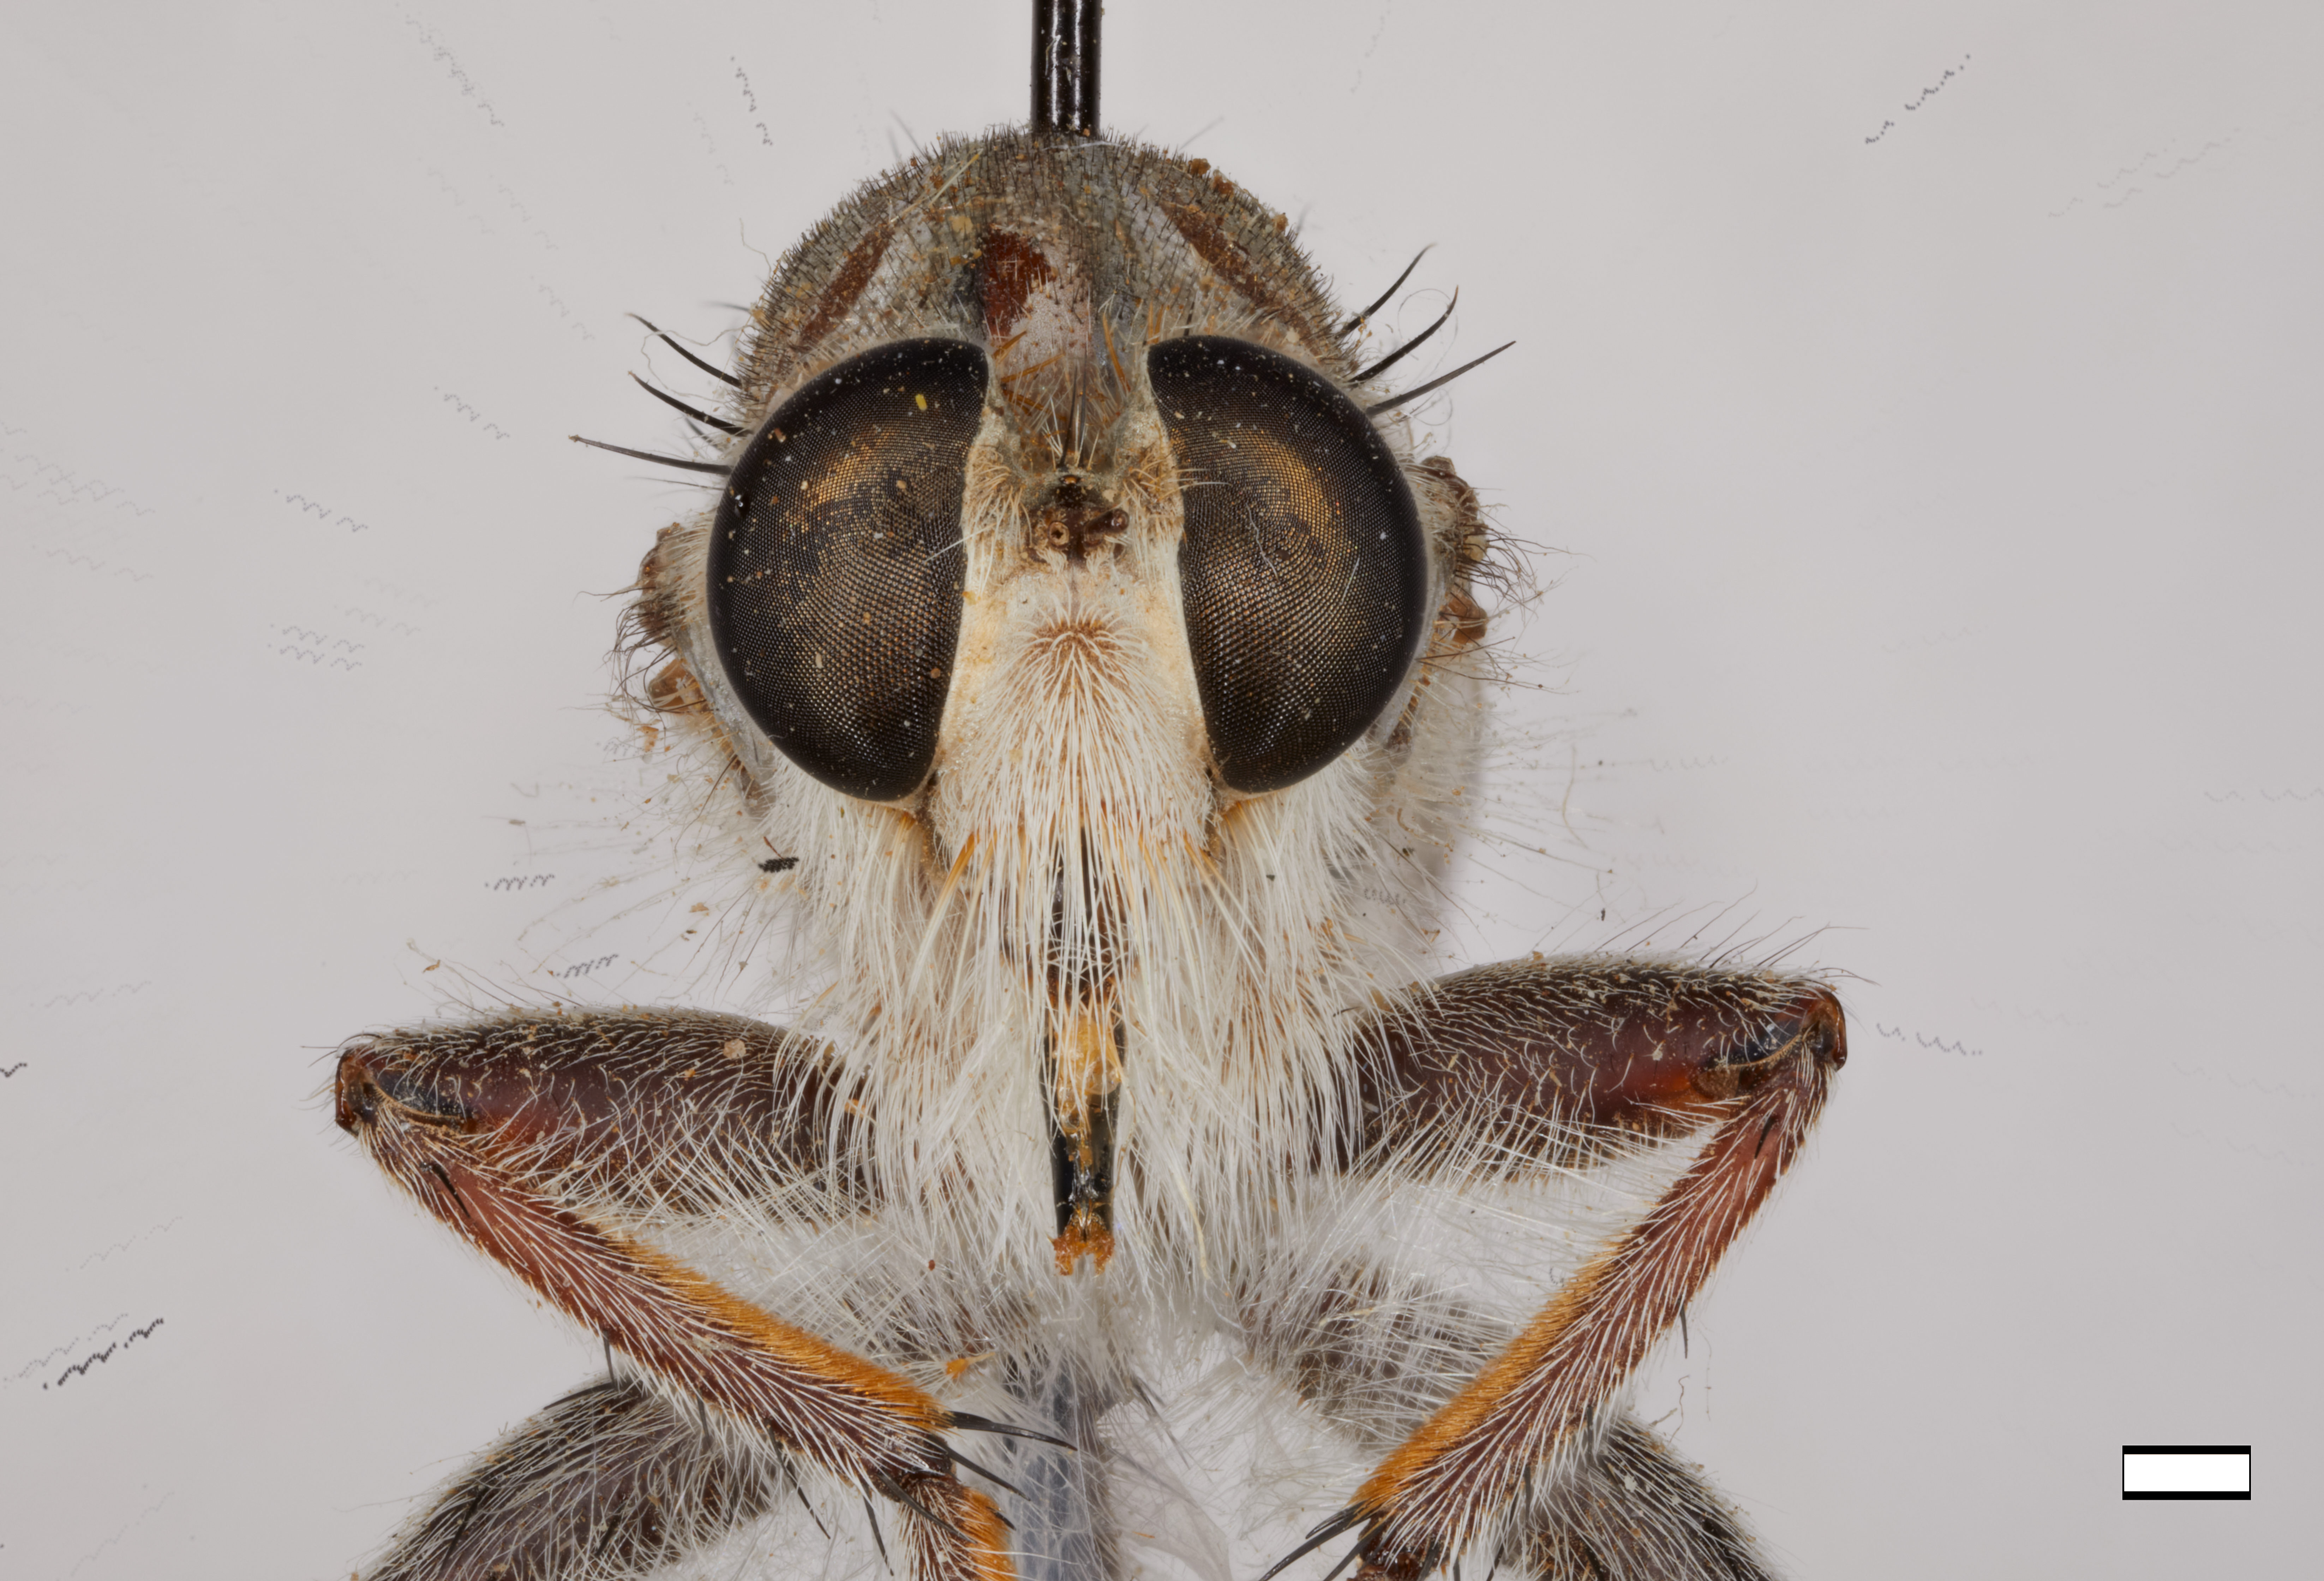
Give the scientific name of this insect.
Erax tricellus
